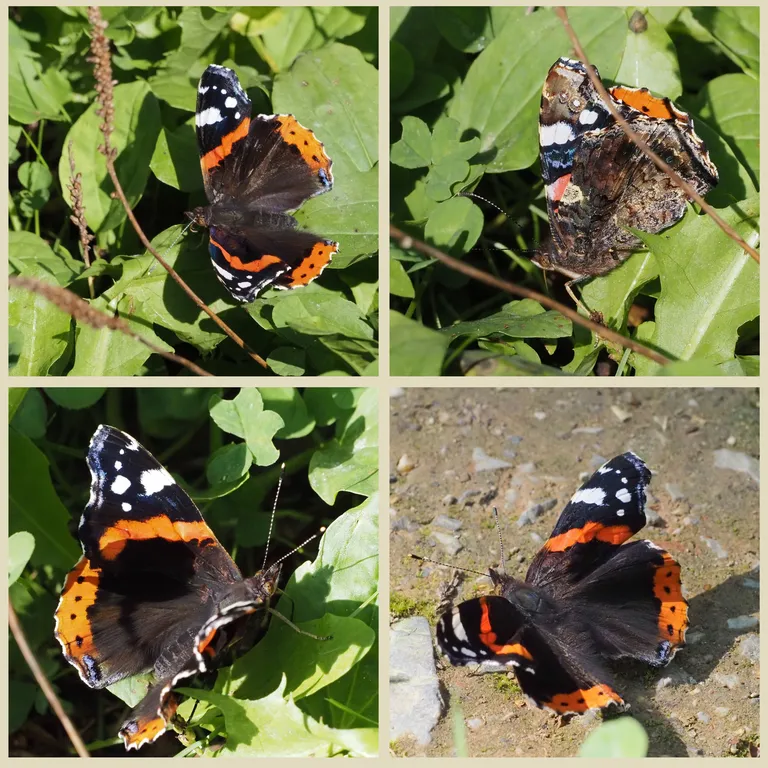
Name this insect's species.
Vanessa atalanta
